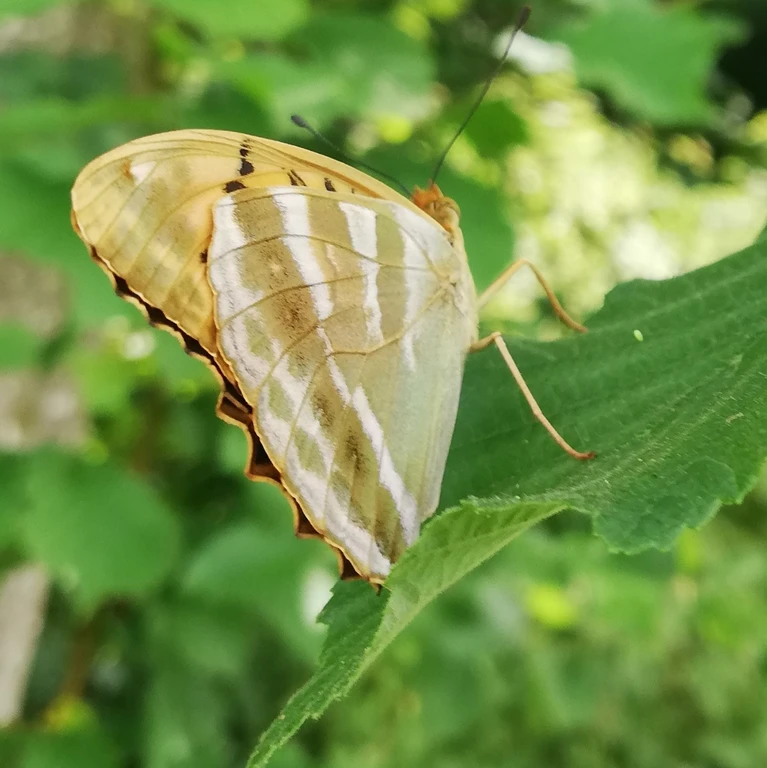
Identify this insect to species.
Argynnis paphia
